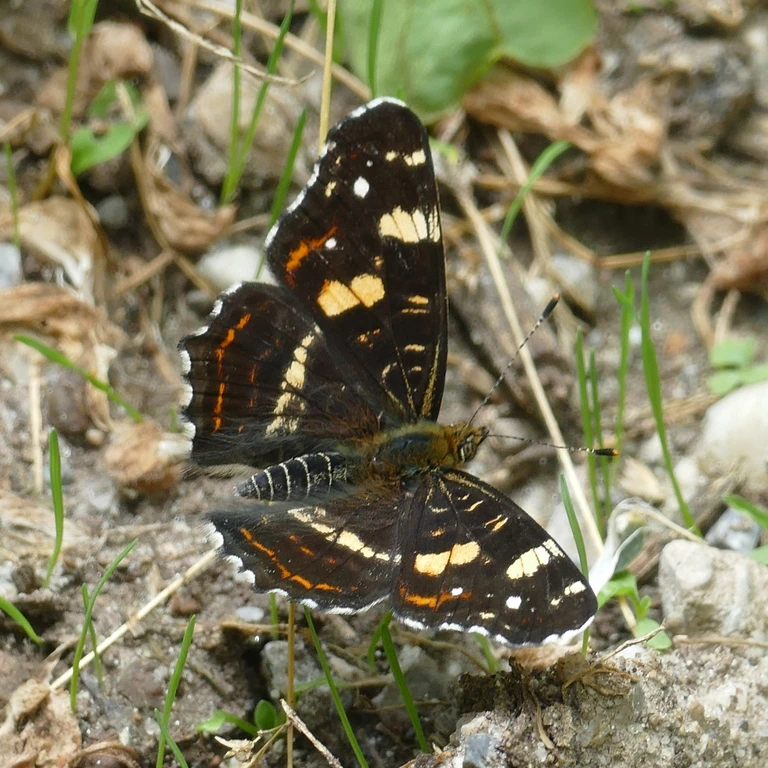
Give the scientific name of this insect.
Araschnia levana
